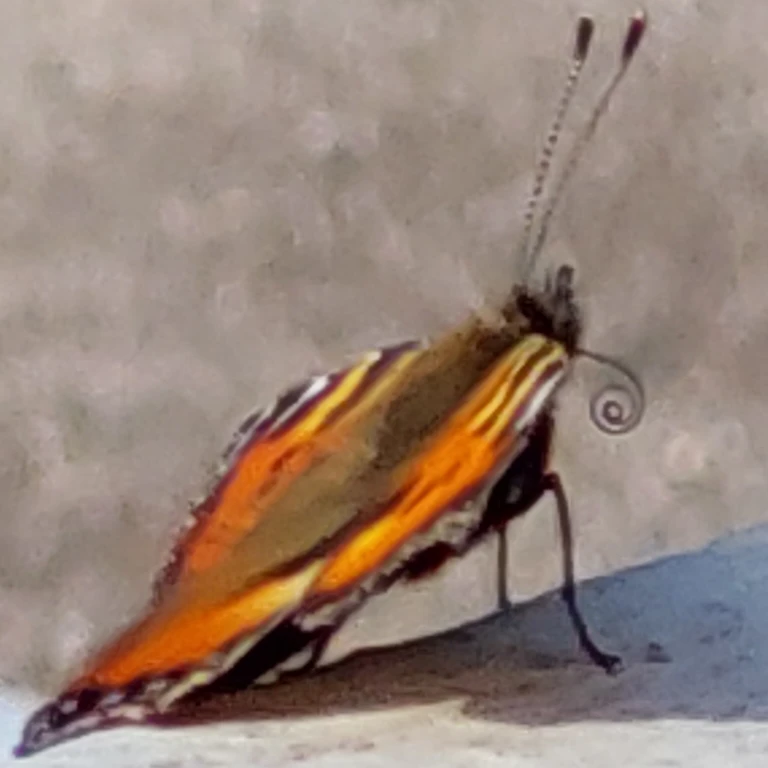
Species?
Aglais urticae
